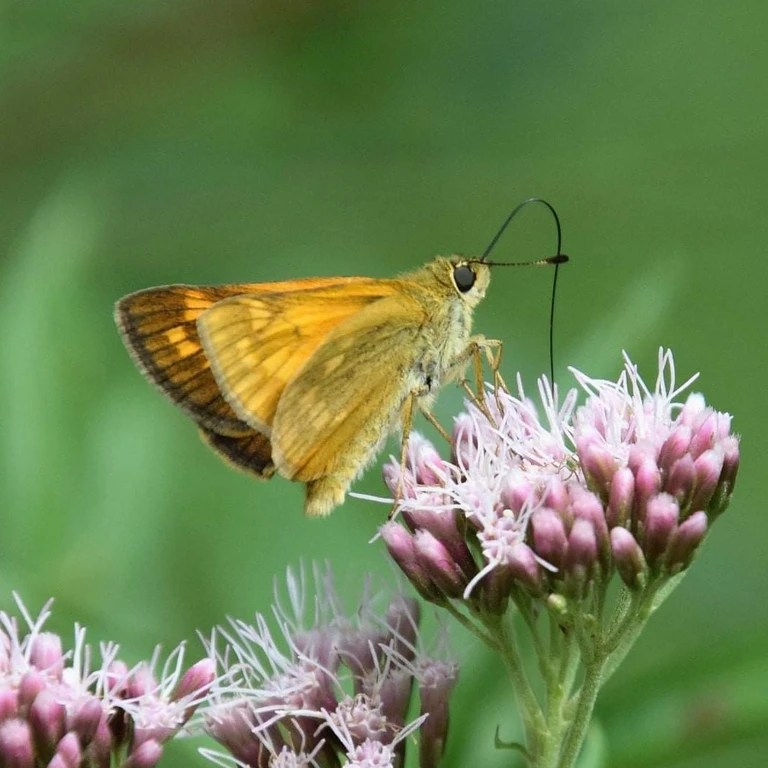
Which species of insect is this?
Ochlodes sylvanus (also Ochlodes venata)
